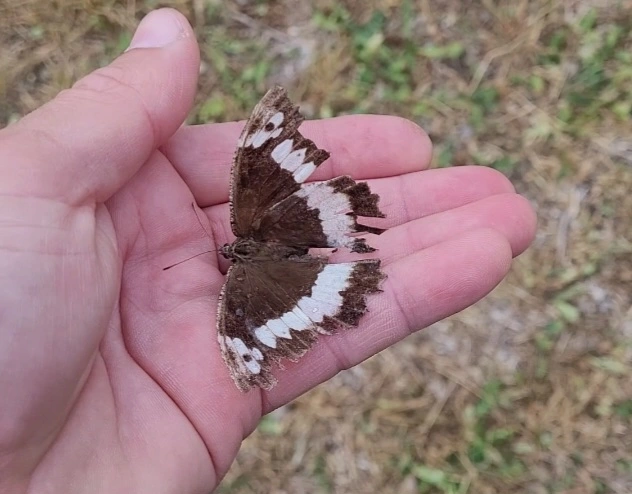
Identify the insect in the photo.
Brintesia circe
